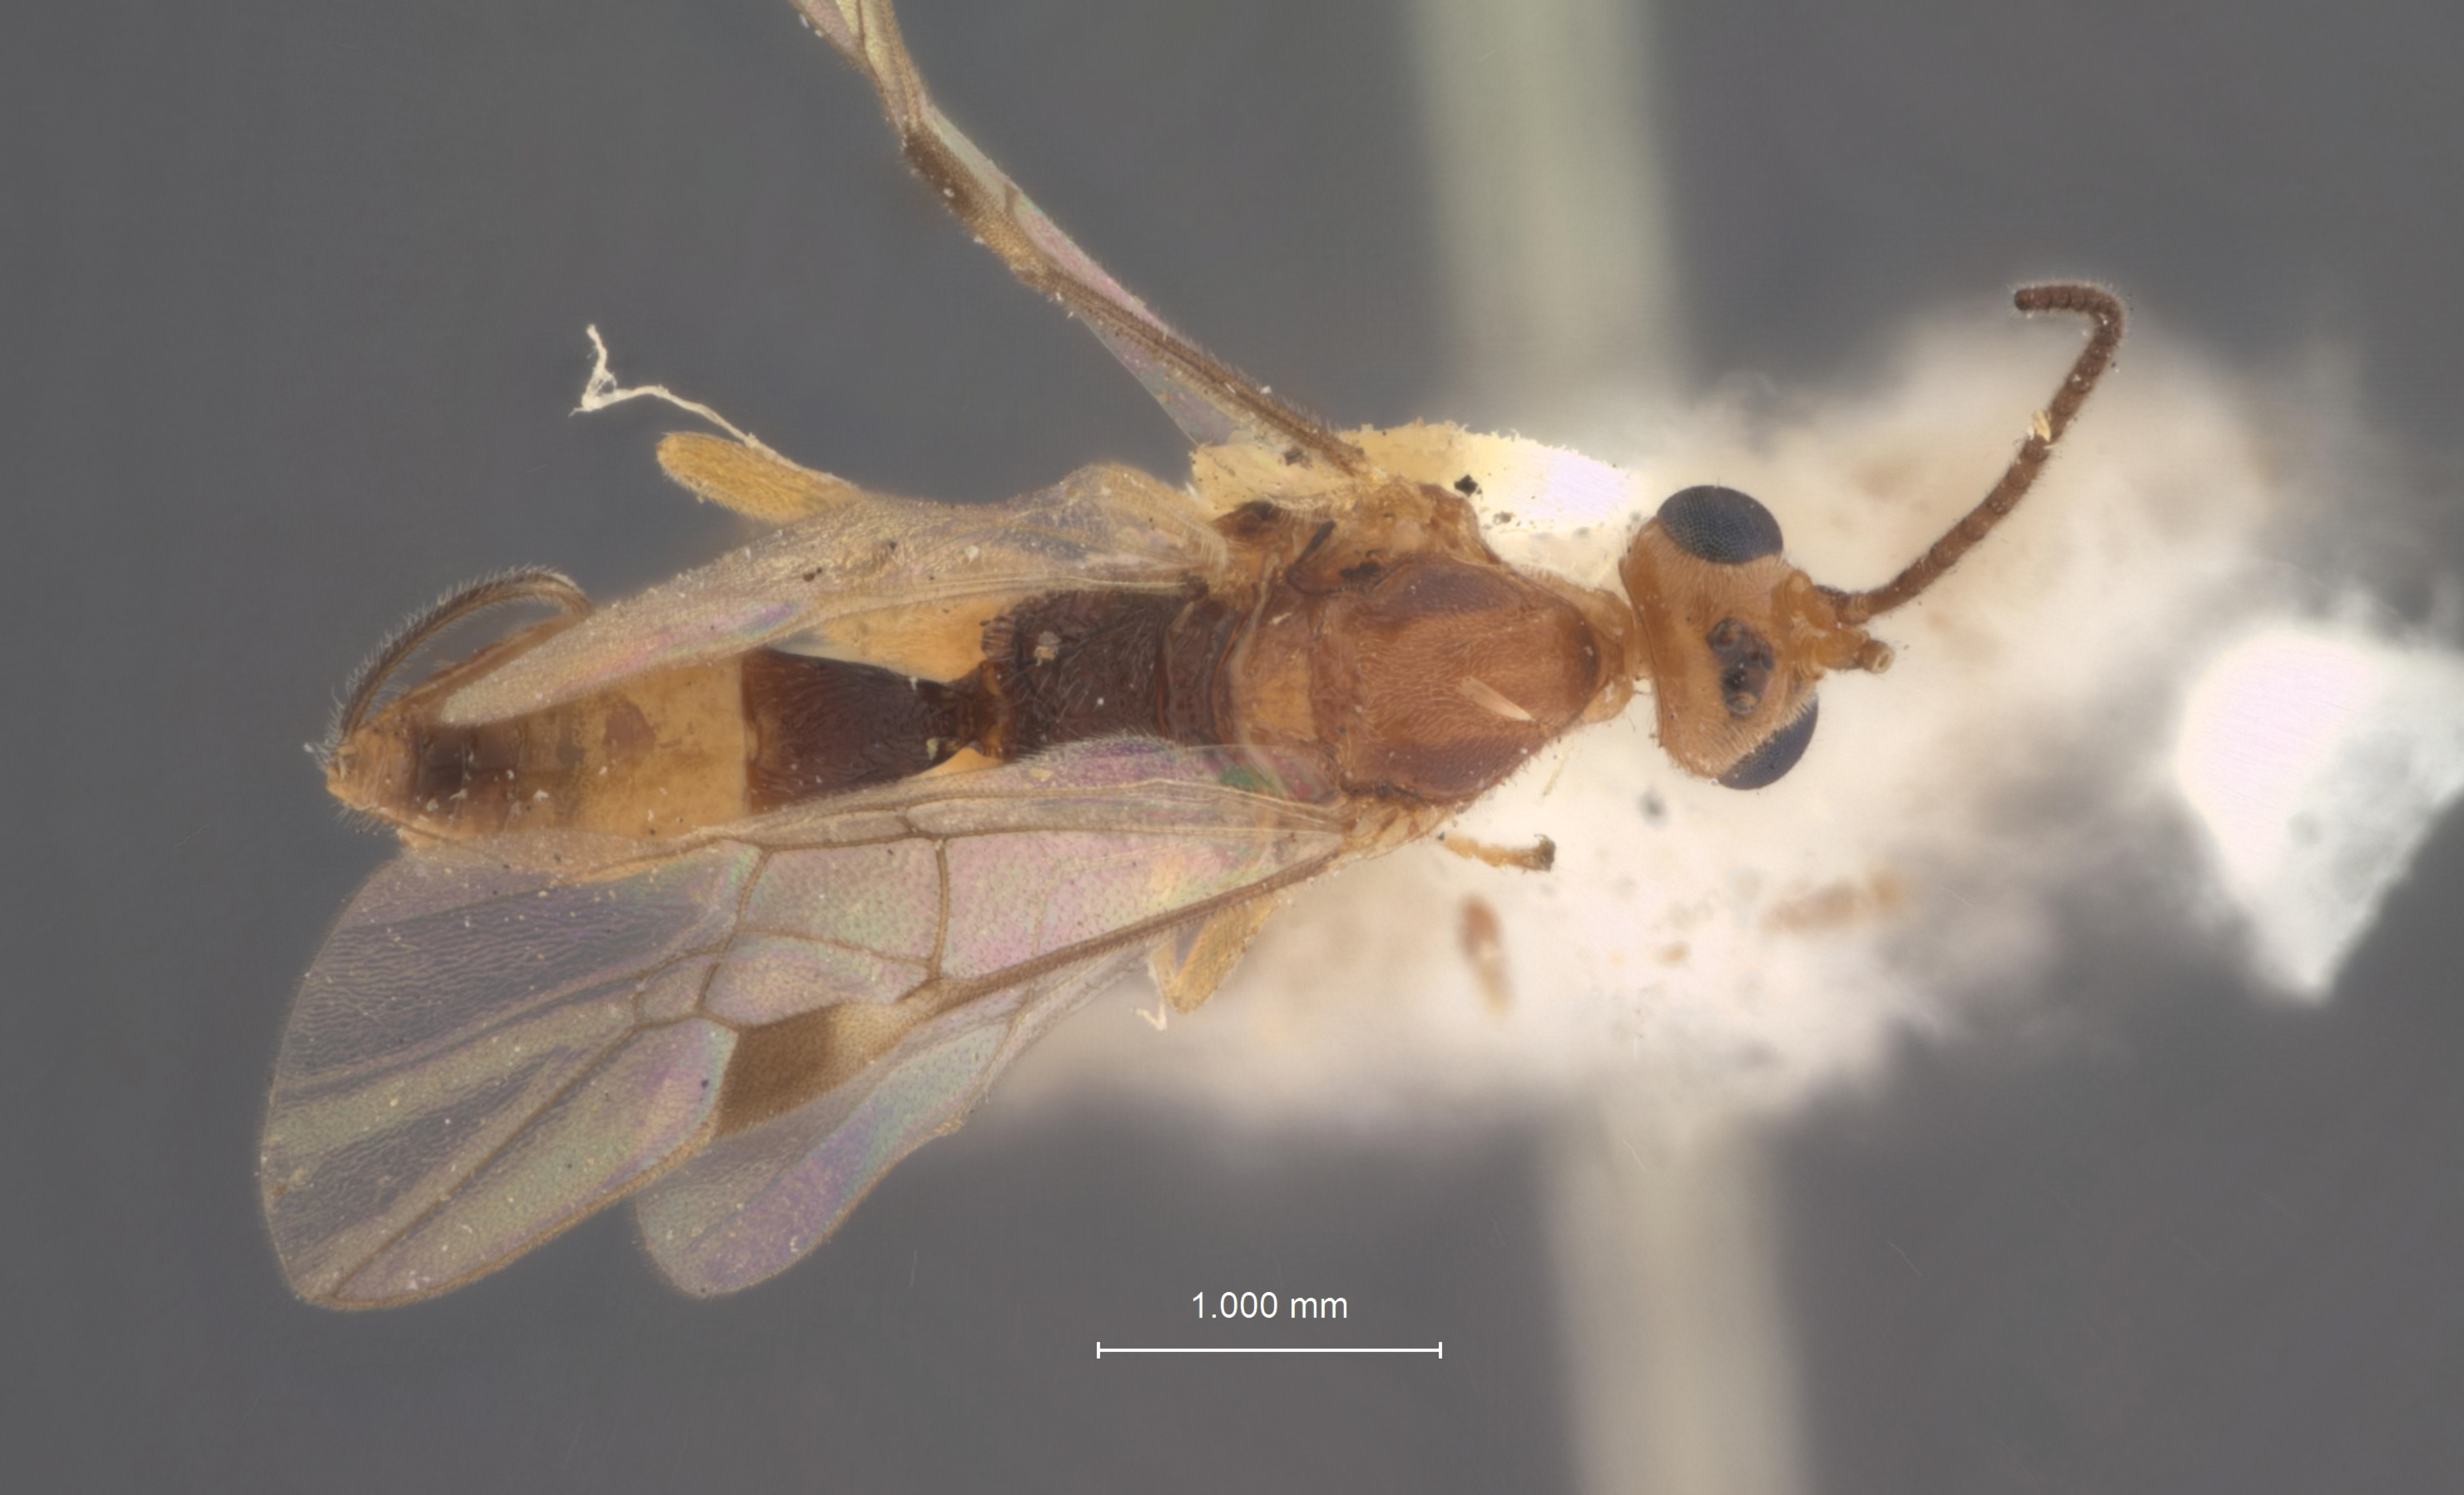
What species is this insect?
Meteorus archipsidis
